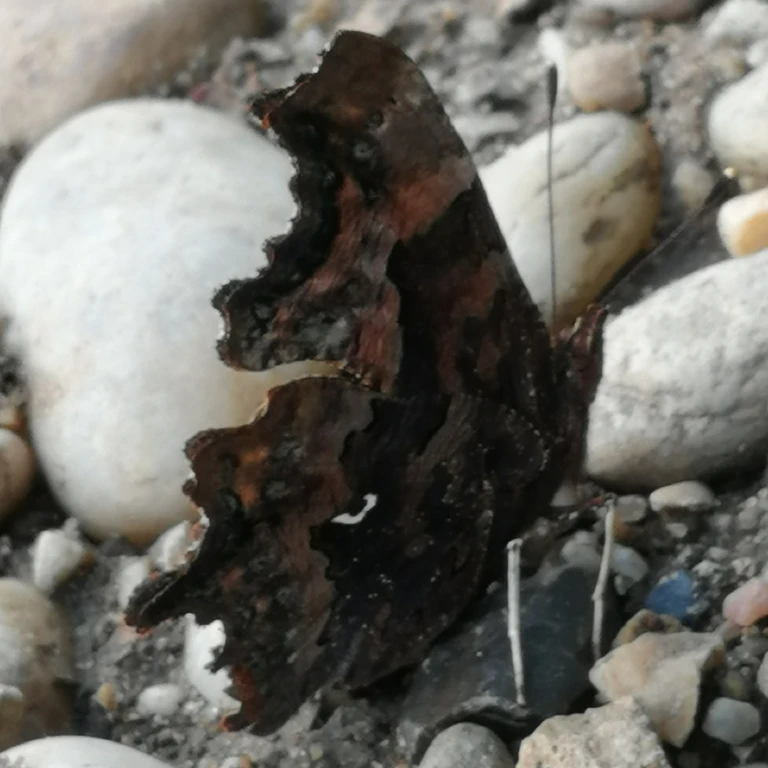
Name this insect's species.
Polygonia c-album
